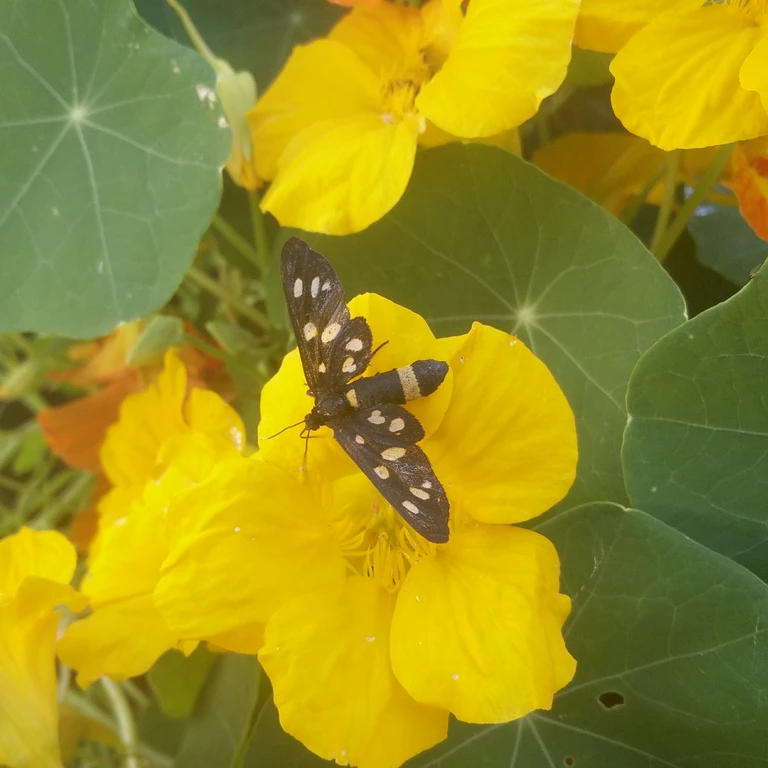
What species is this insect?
Amata phegea
